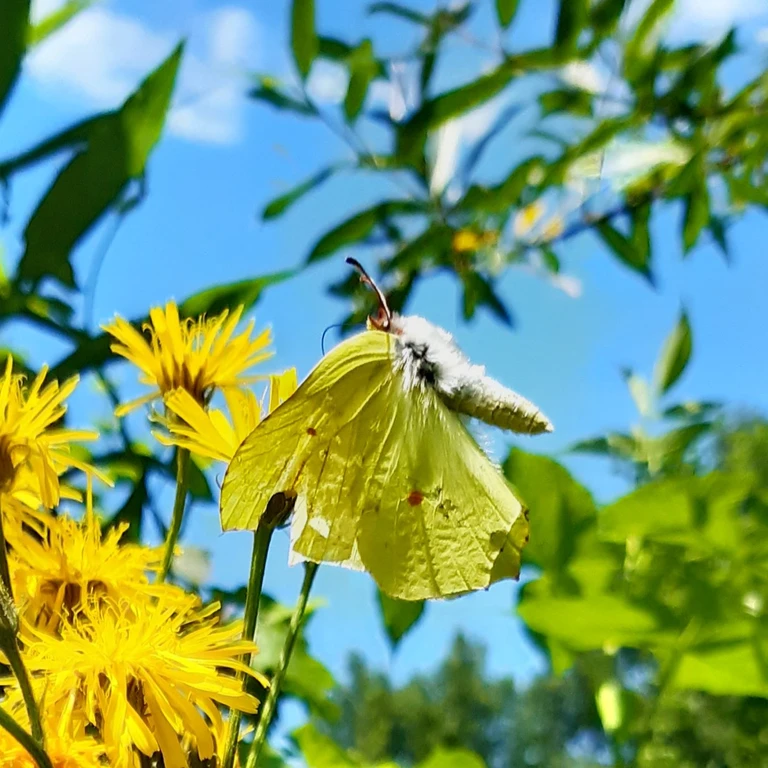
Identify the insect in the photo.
Gonepteryx rhamni
